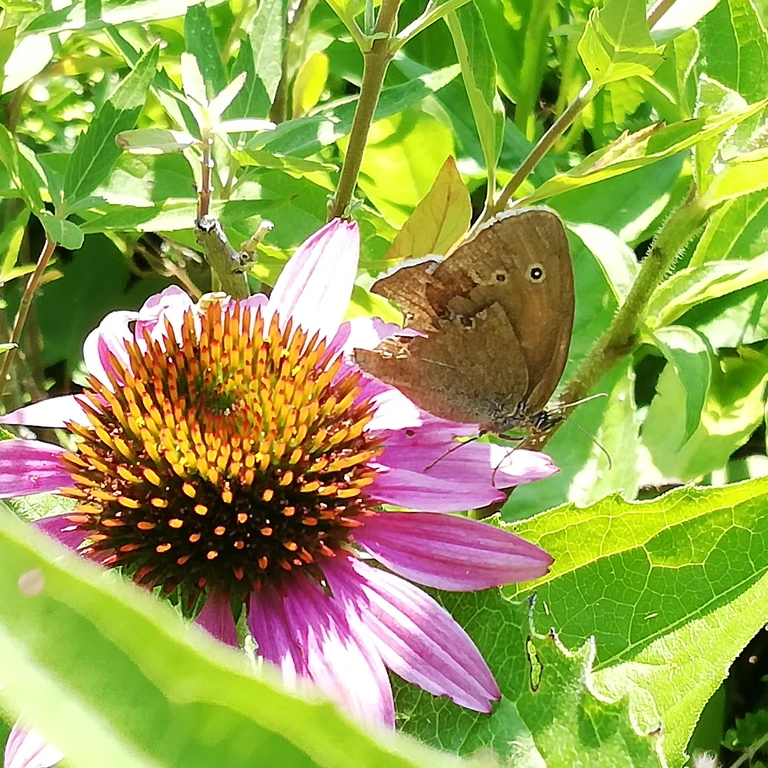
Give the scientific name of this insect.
Aphantopus hyperantus
